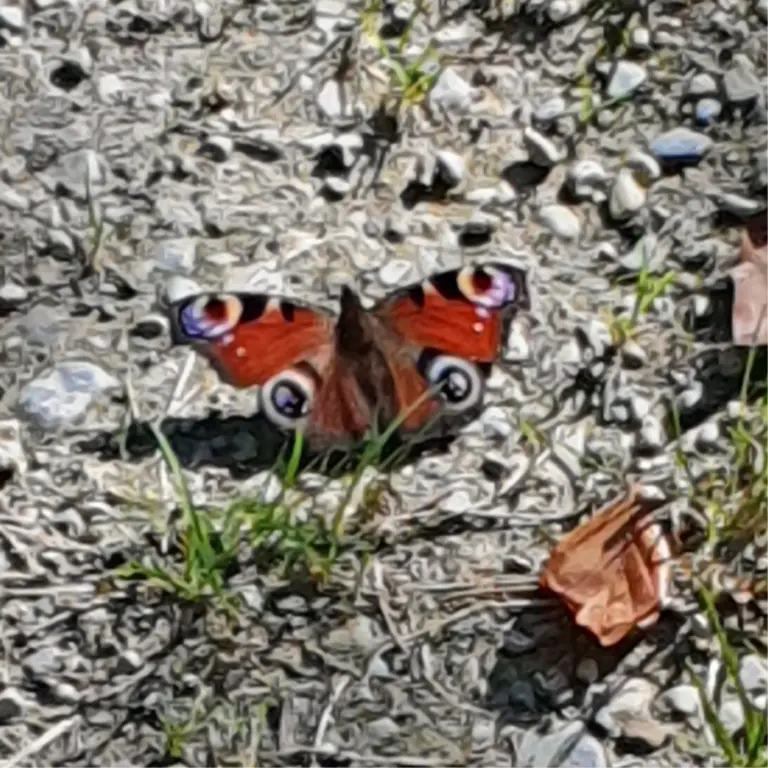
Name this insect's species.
Aglais io
